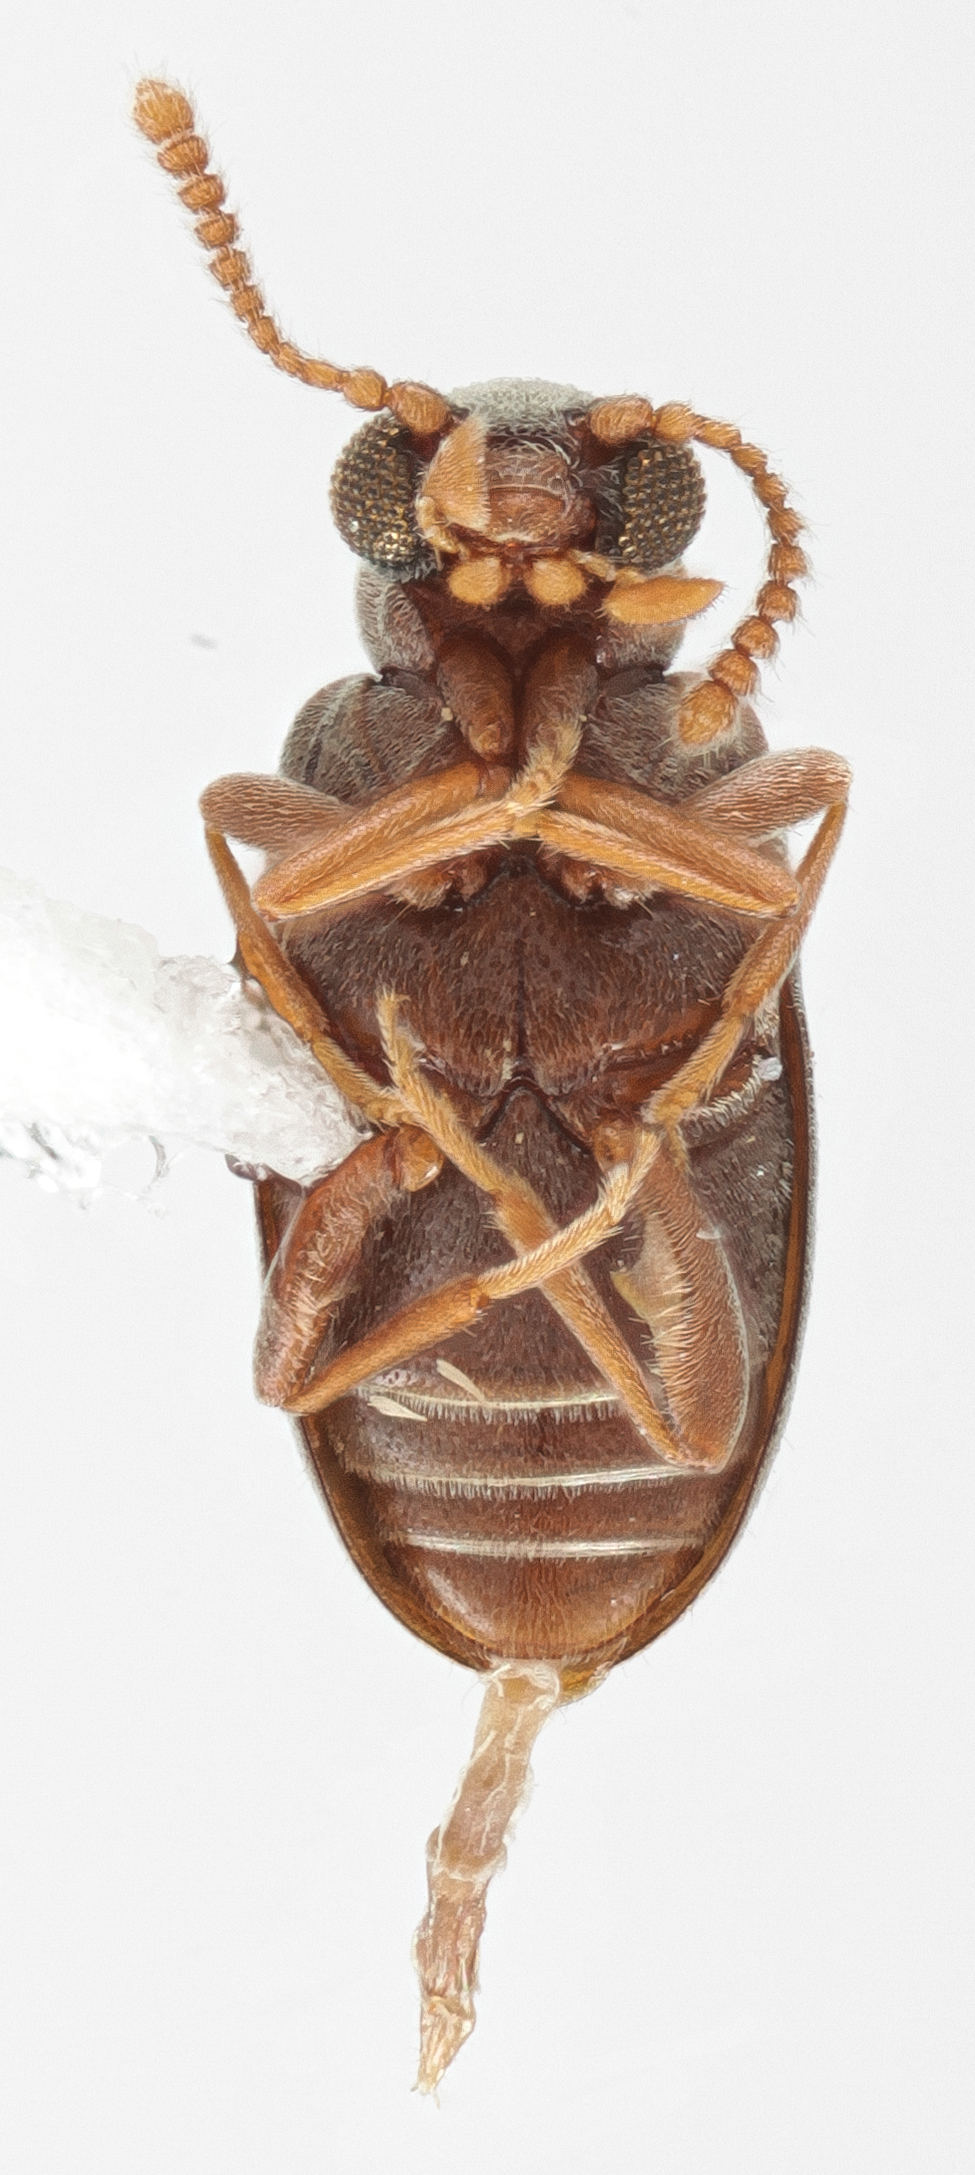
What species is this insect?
Vanonus musculus
